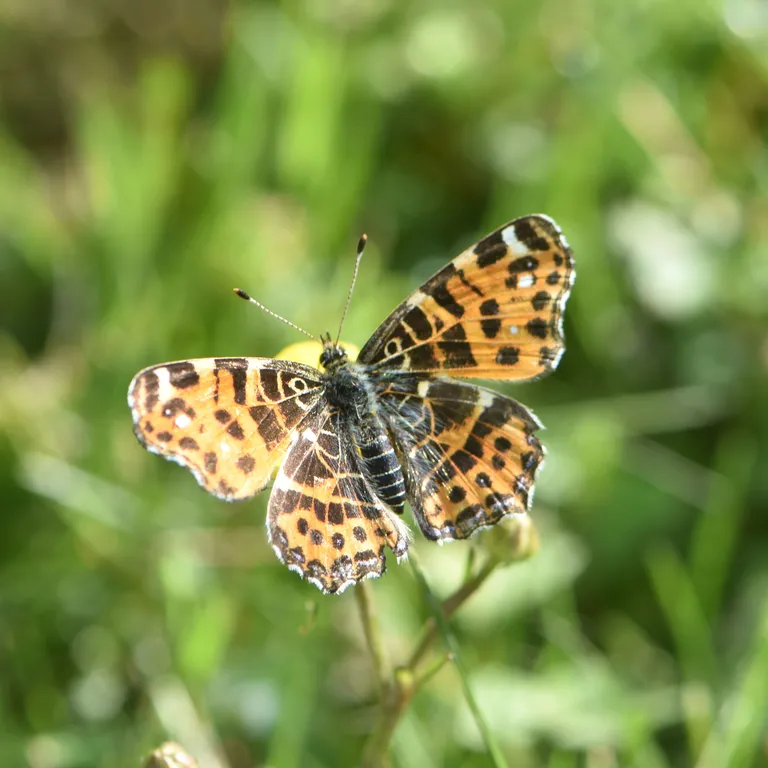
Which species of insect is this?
Araschnia levana
